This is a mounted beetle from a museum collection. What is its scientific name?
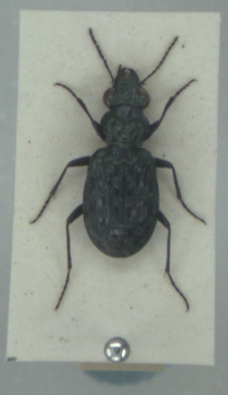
Elaphrus uliginosus
